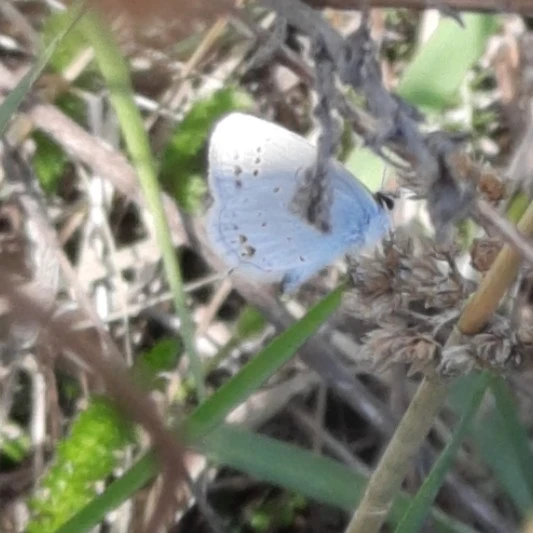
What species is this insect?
Cupido argiades (also Elkalyce argiades)
